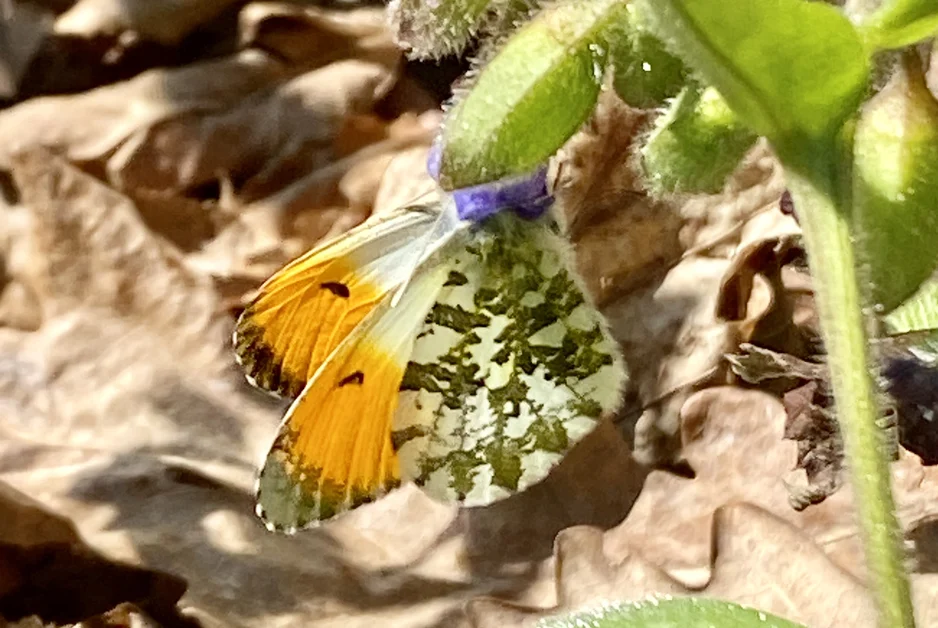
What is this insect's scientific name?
Anthocharis cardamines
